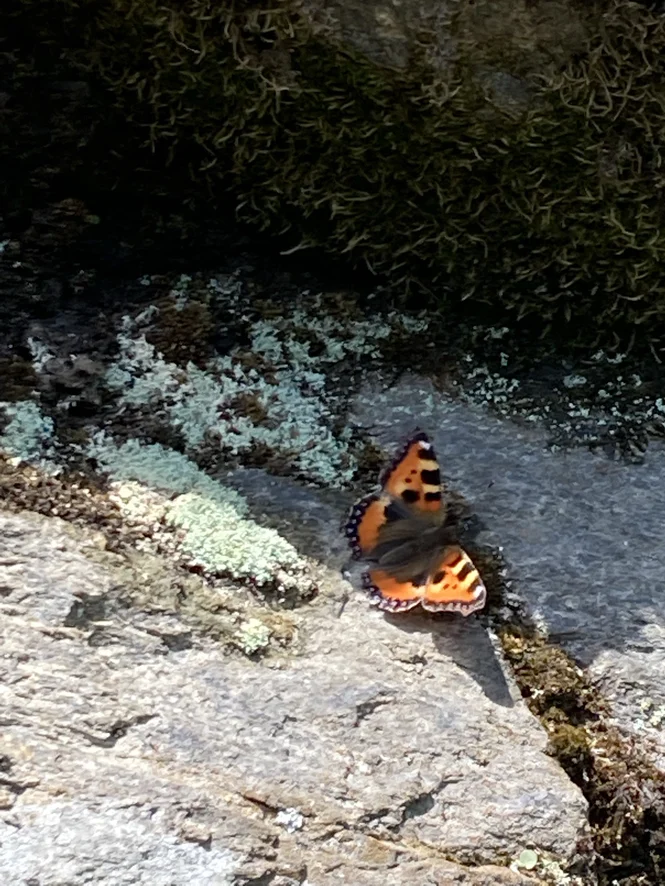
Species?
Aglais urticae
